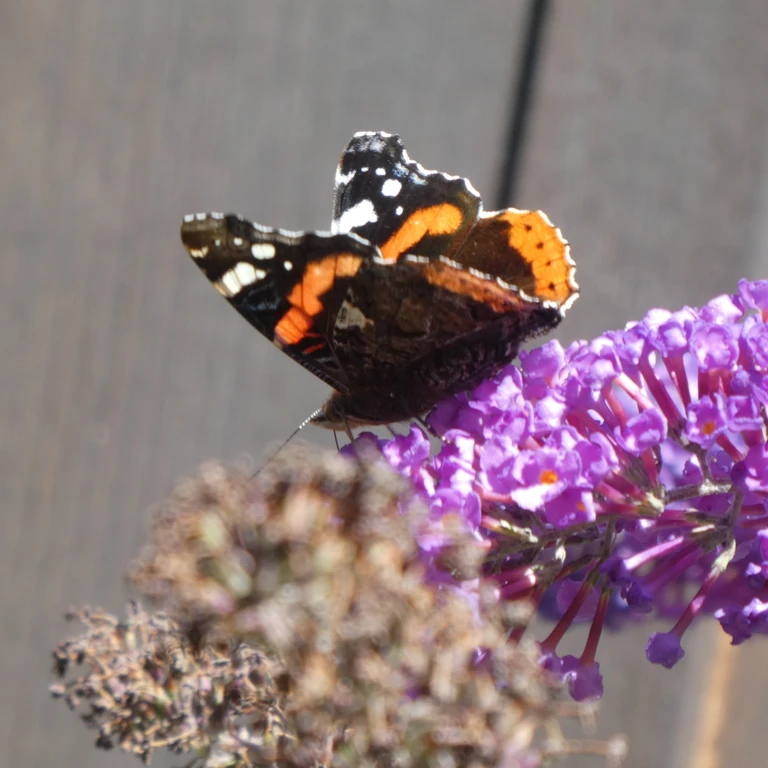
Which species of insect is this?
Vanessa atalanta
